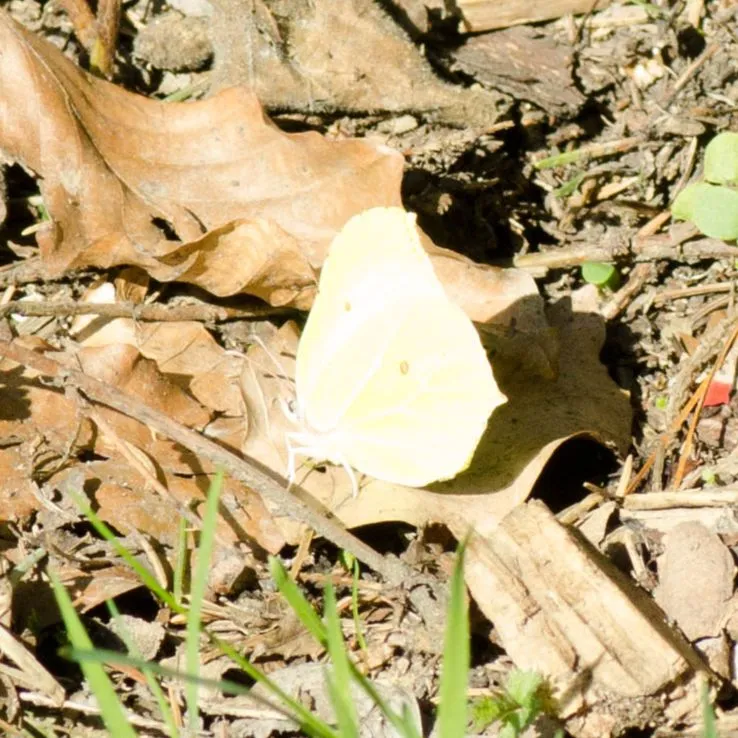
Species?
Gonepteryx rhamni
